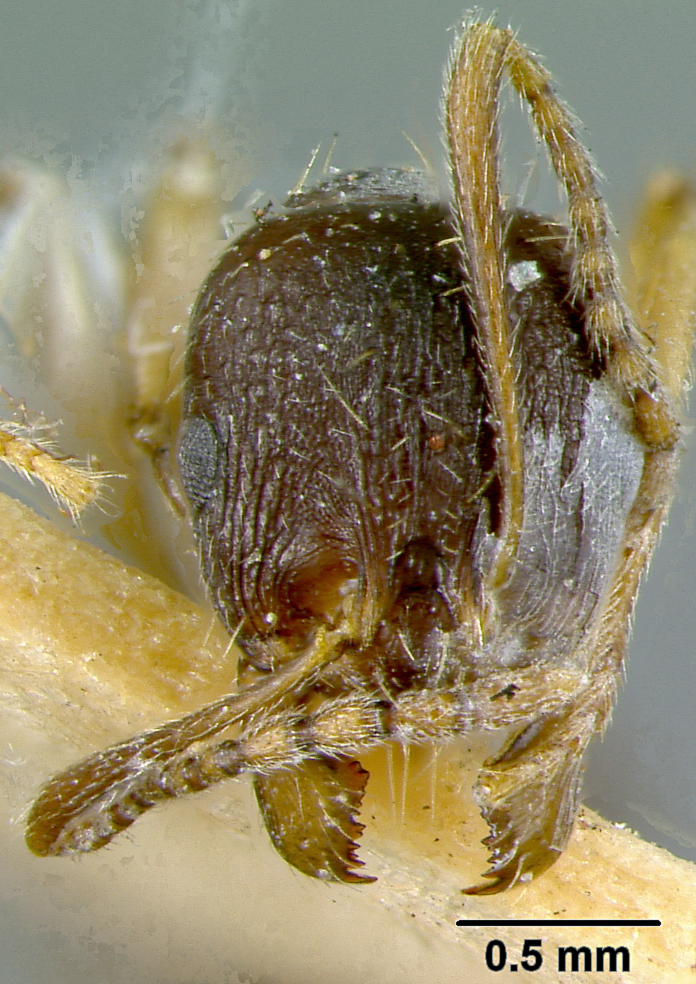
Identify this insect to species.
Aphaenogaster beesoni
